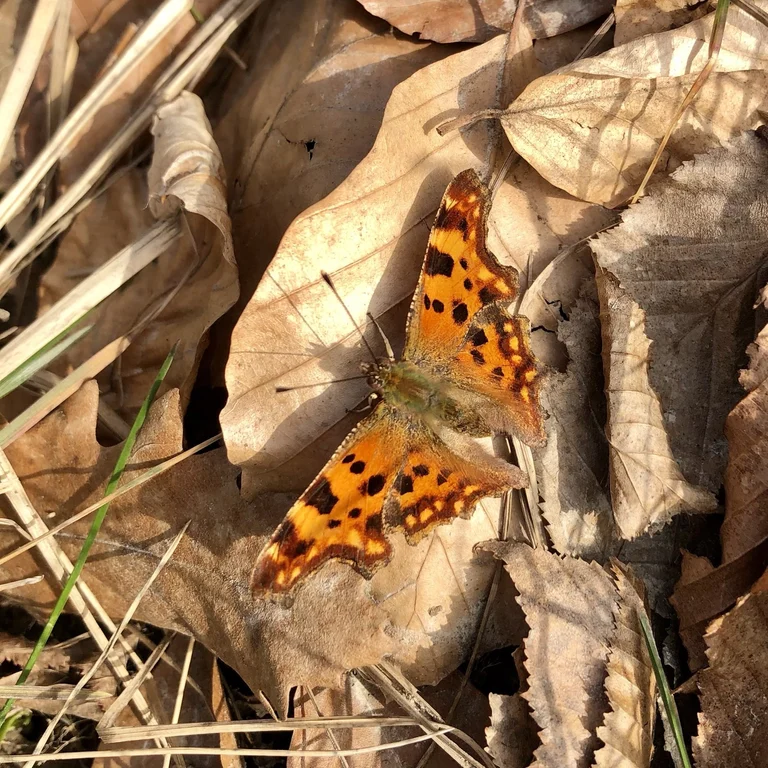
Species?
Polygonia c-album
